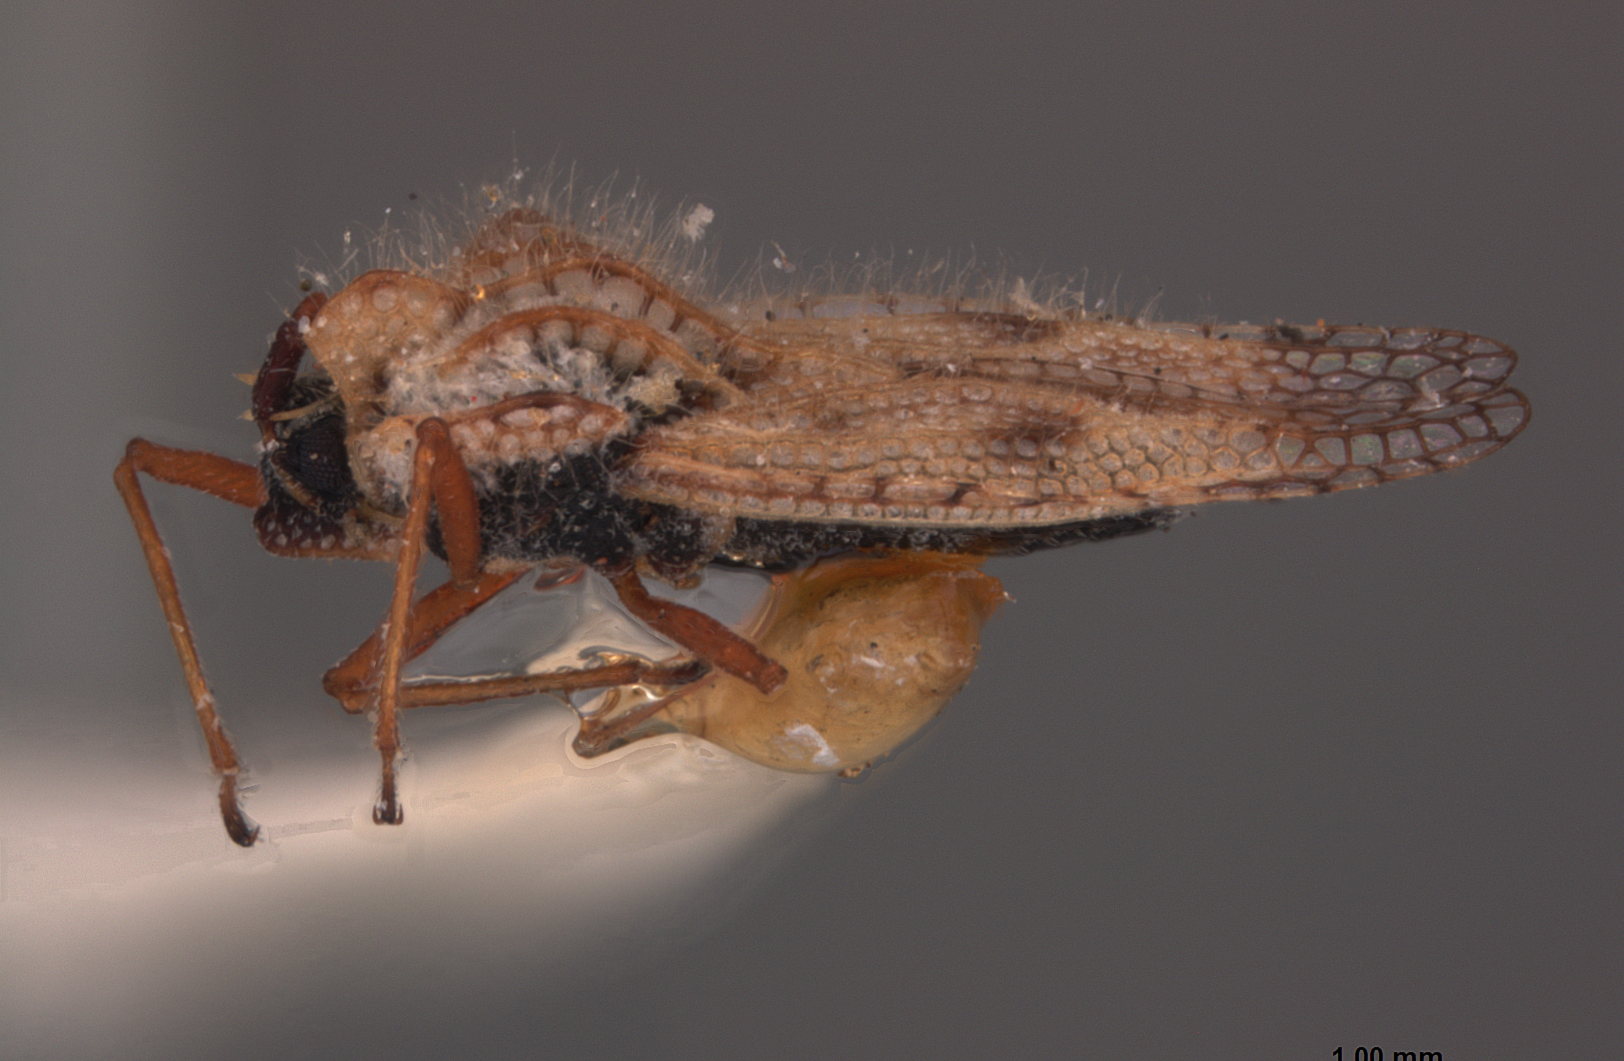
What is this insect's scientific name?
Gargaphia condesa
